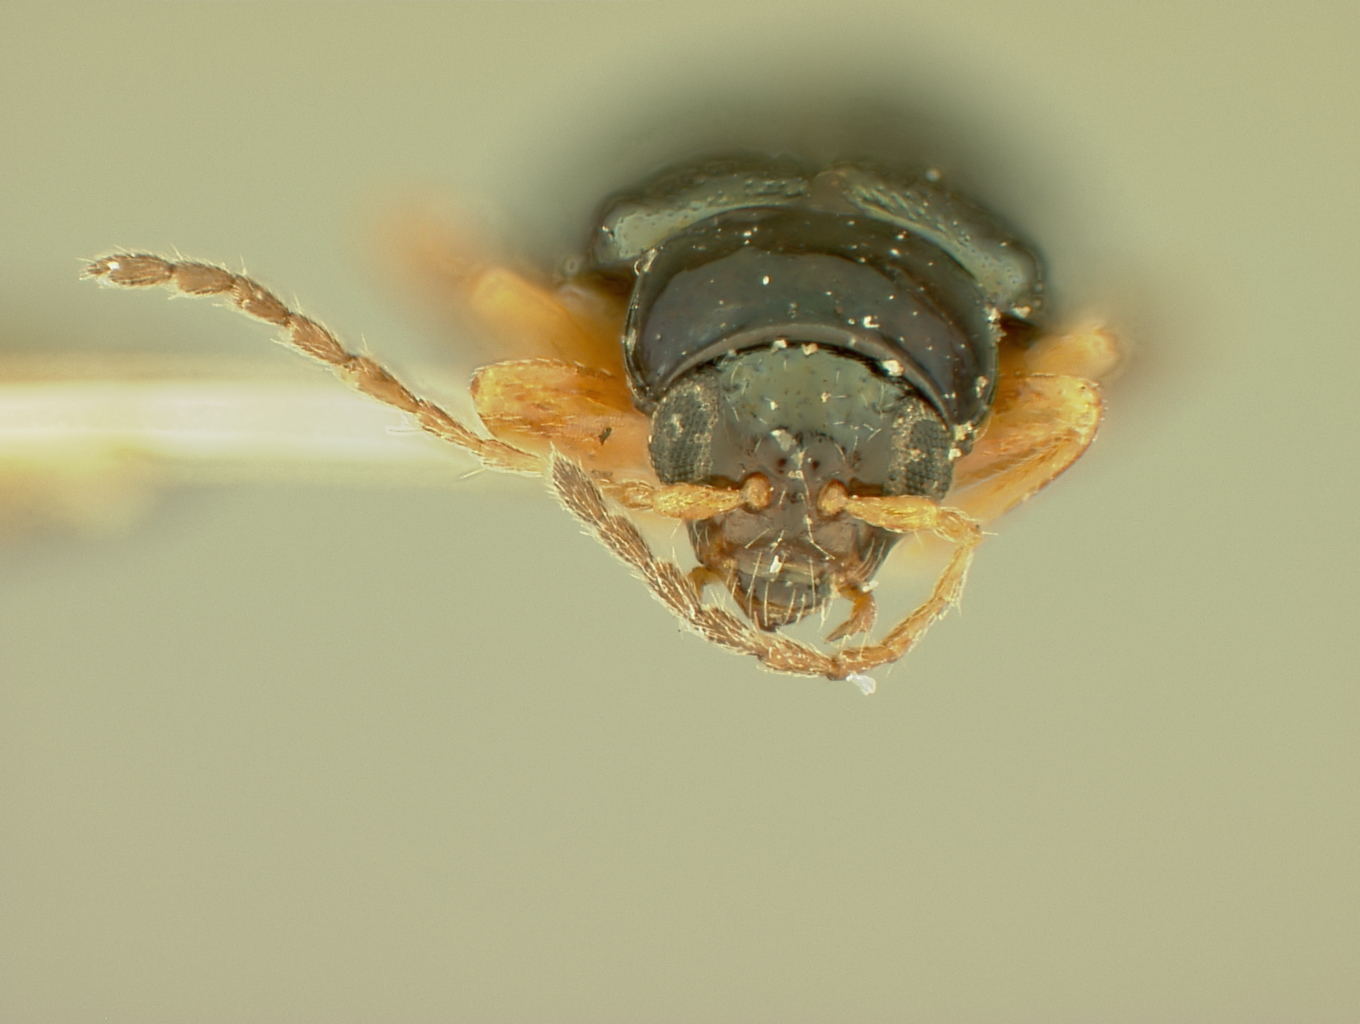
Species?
Palaeothona arizonensis
